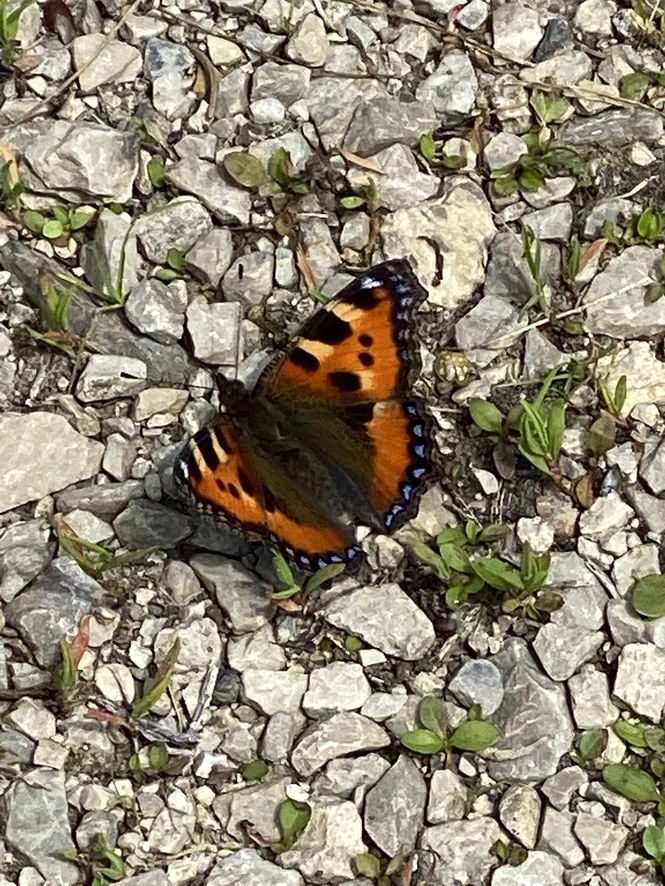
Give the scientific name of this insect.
Aglais urticae
